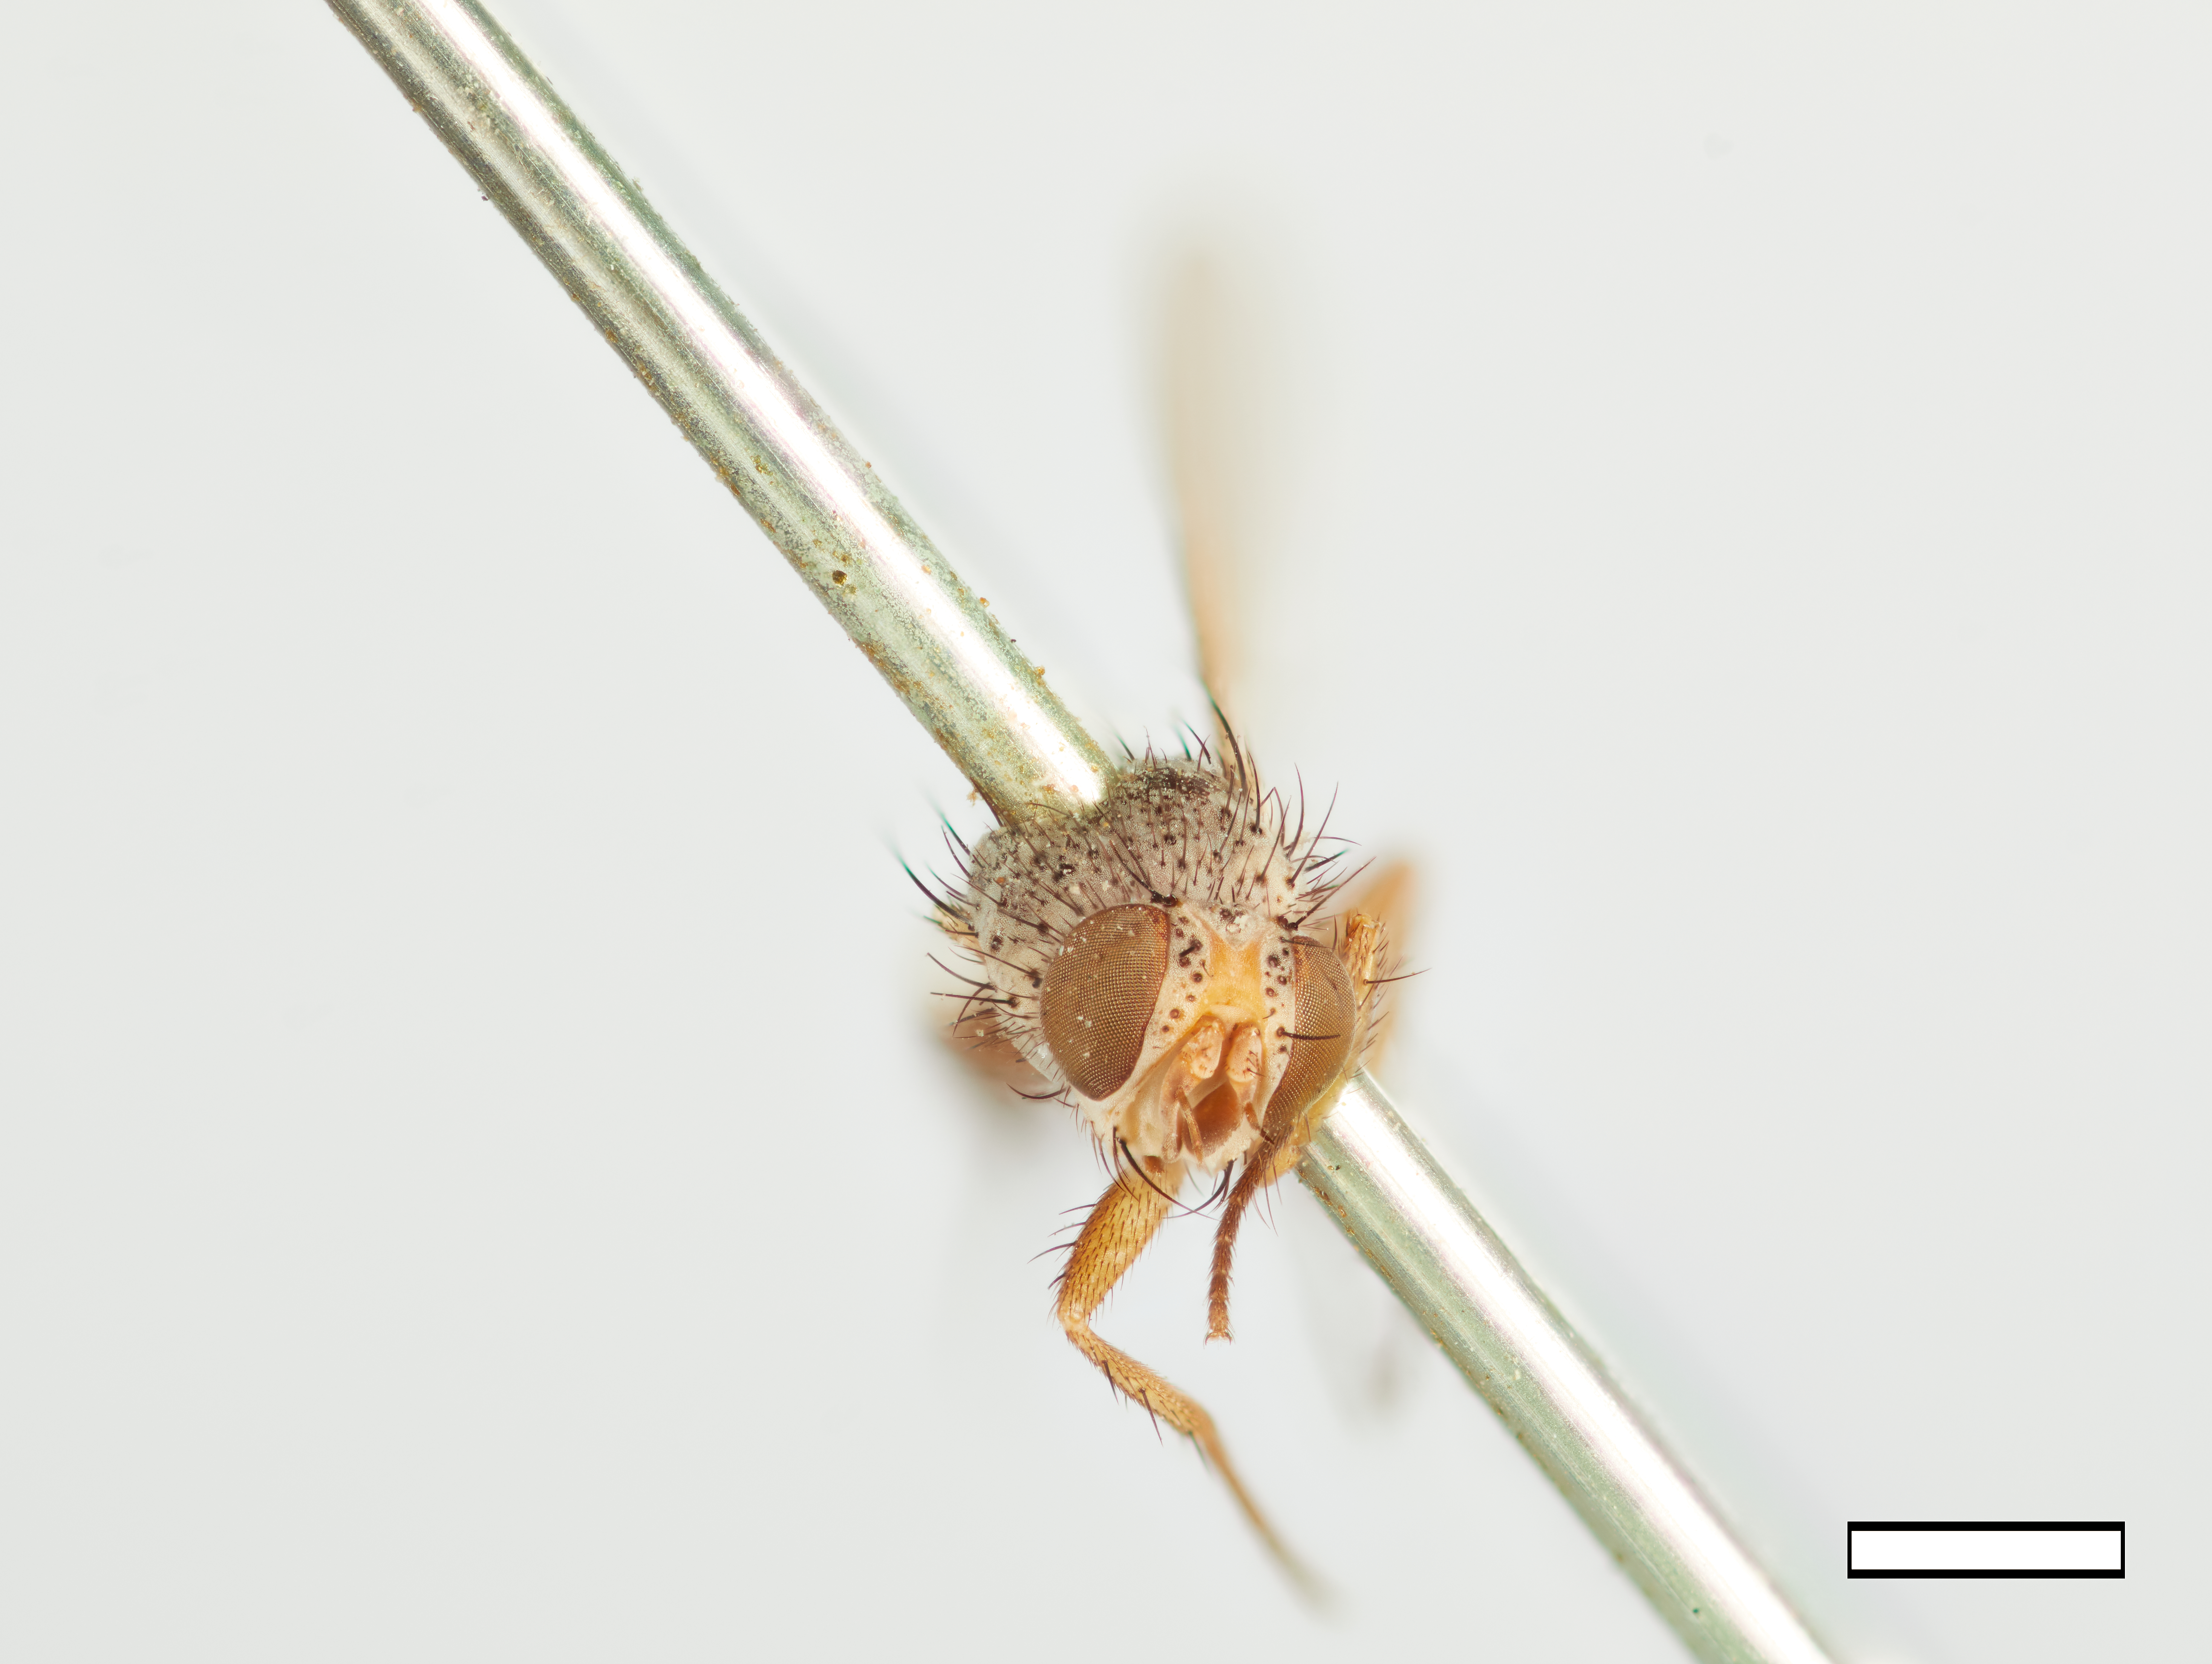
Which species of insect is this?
Thryptocera flavipes
